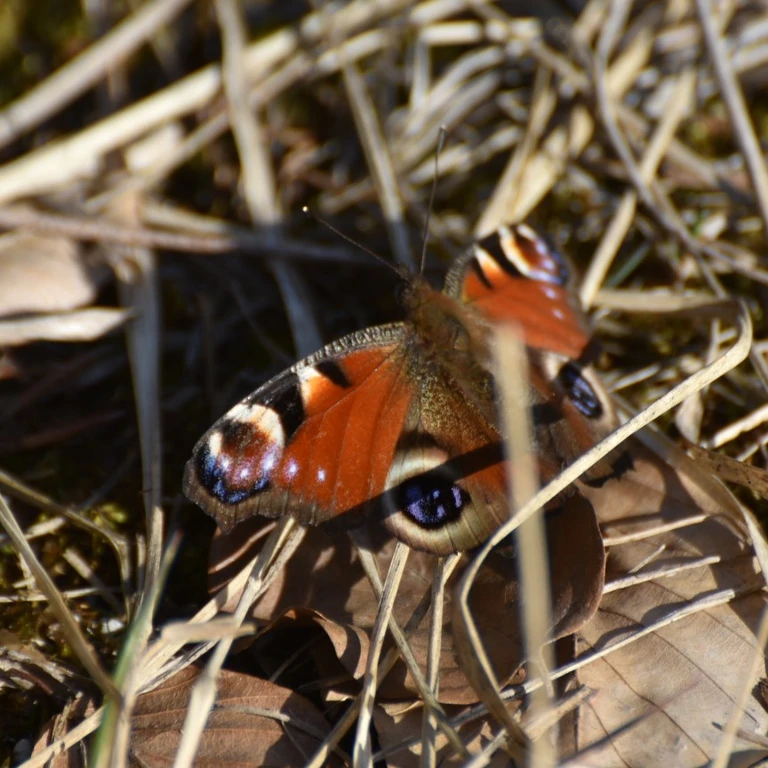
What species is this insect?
Aglais io
